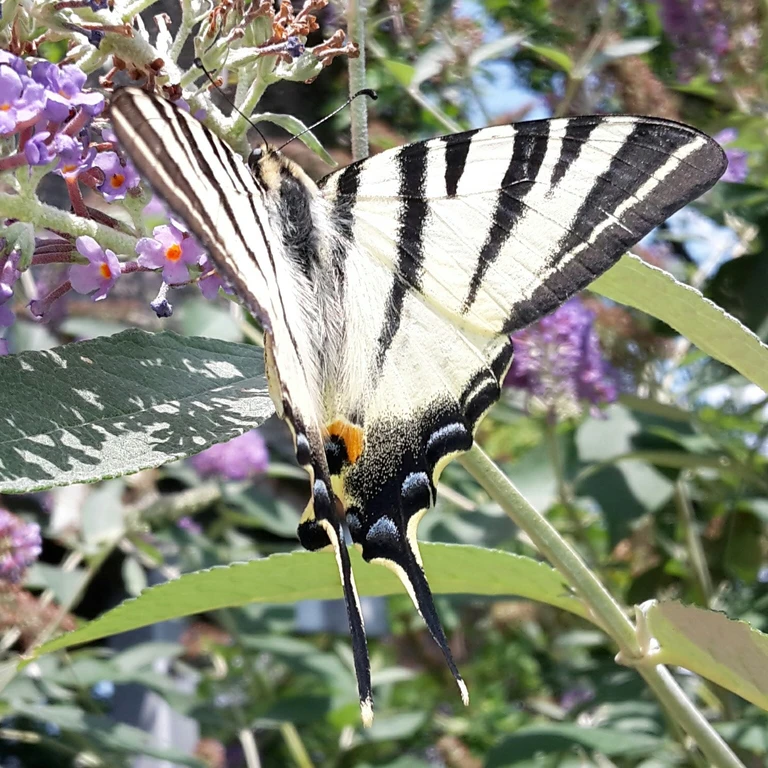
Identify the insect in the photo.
Iphiclides podalirius
